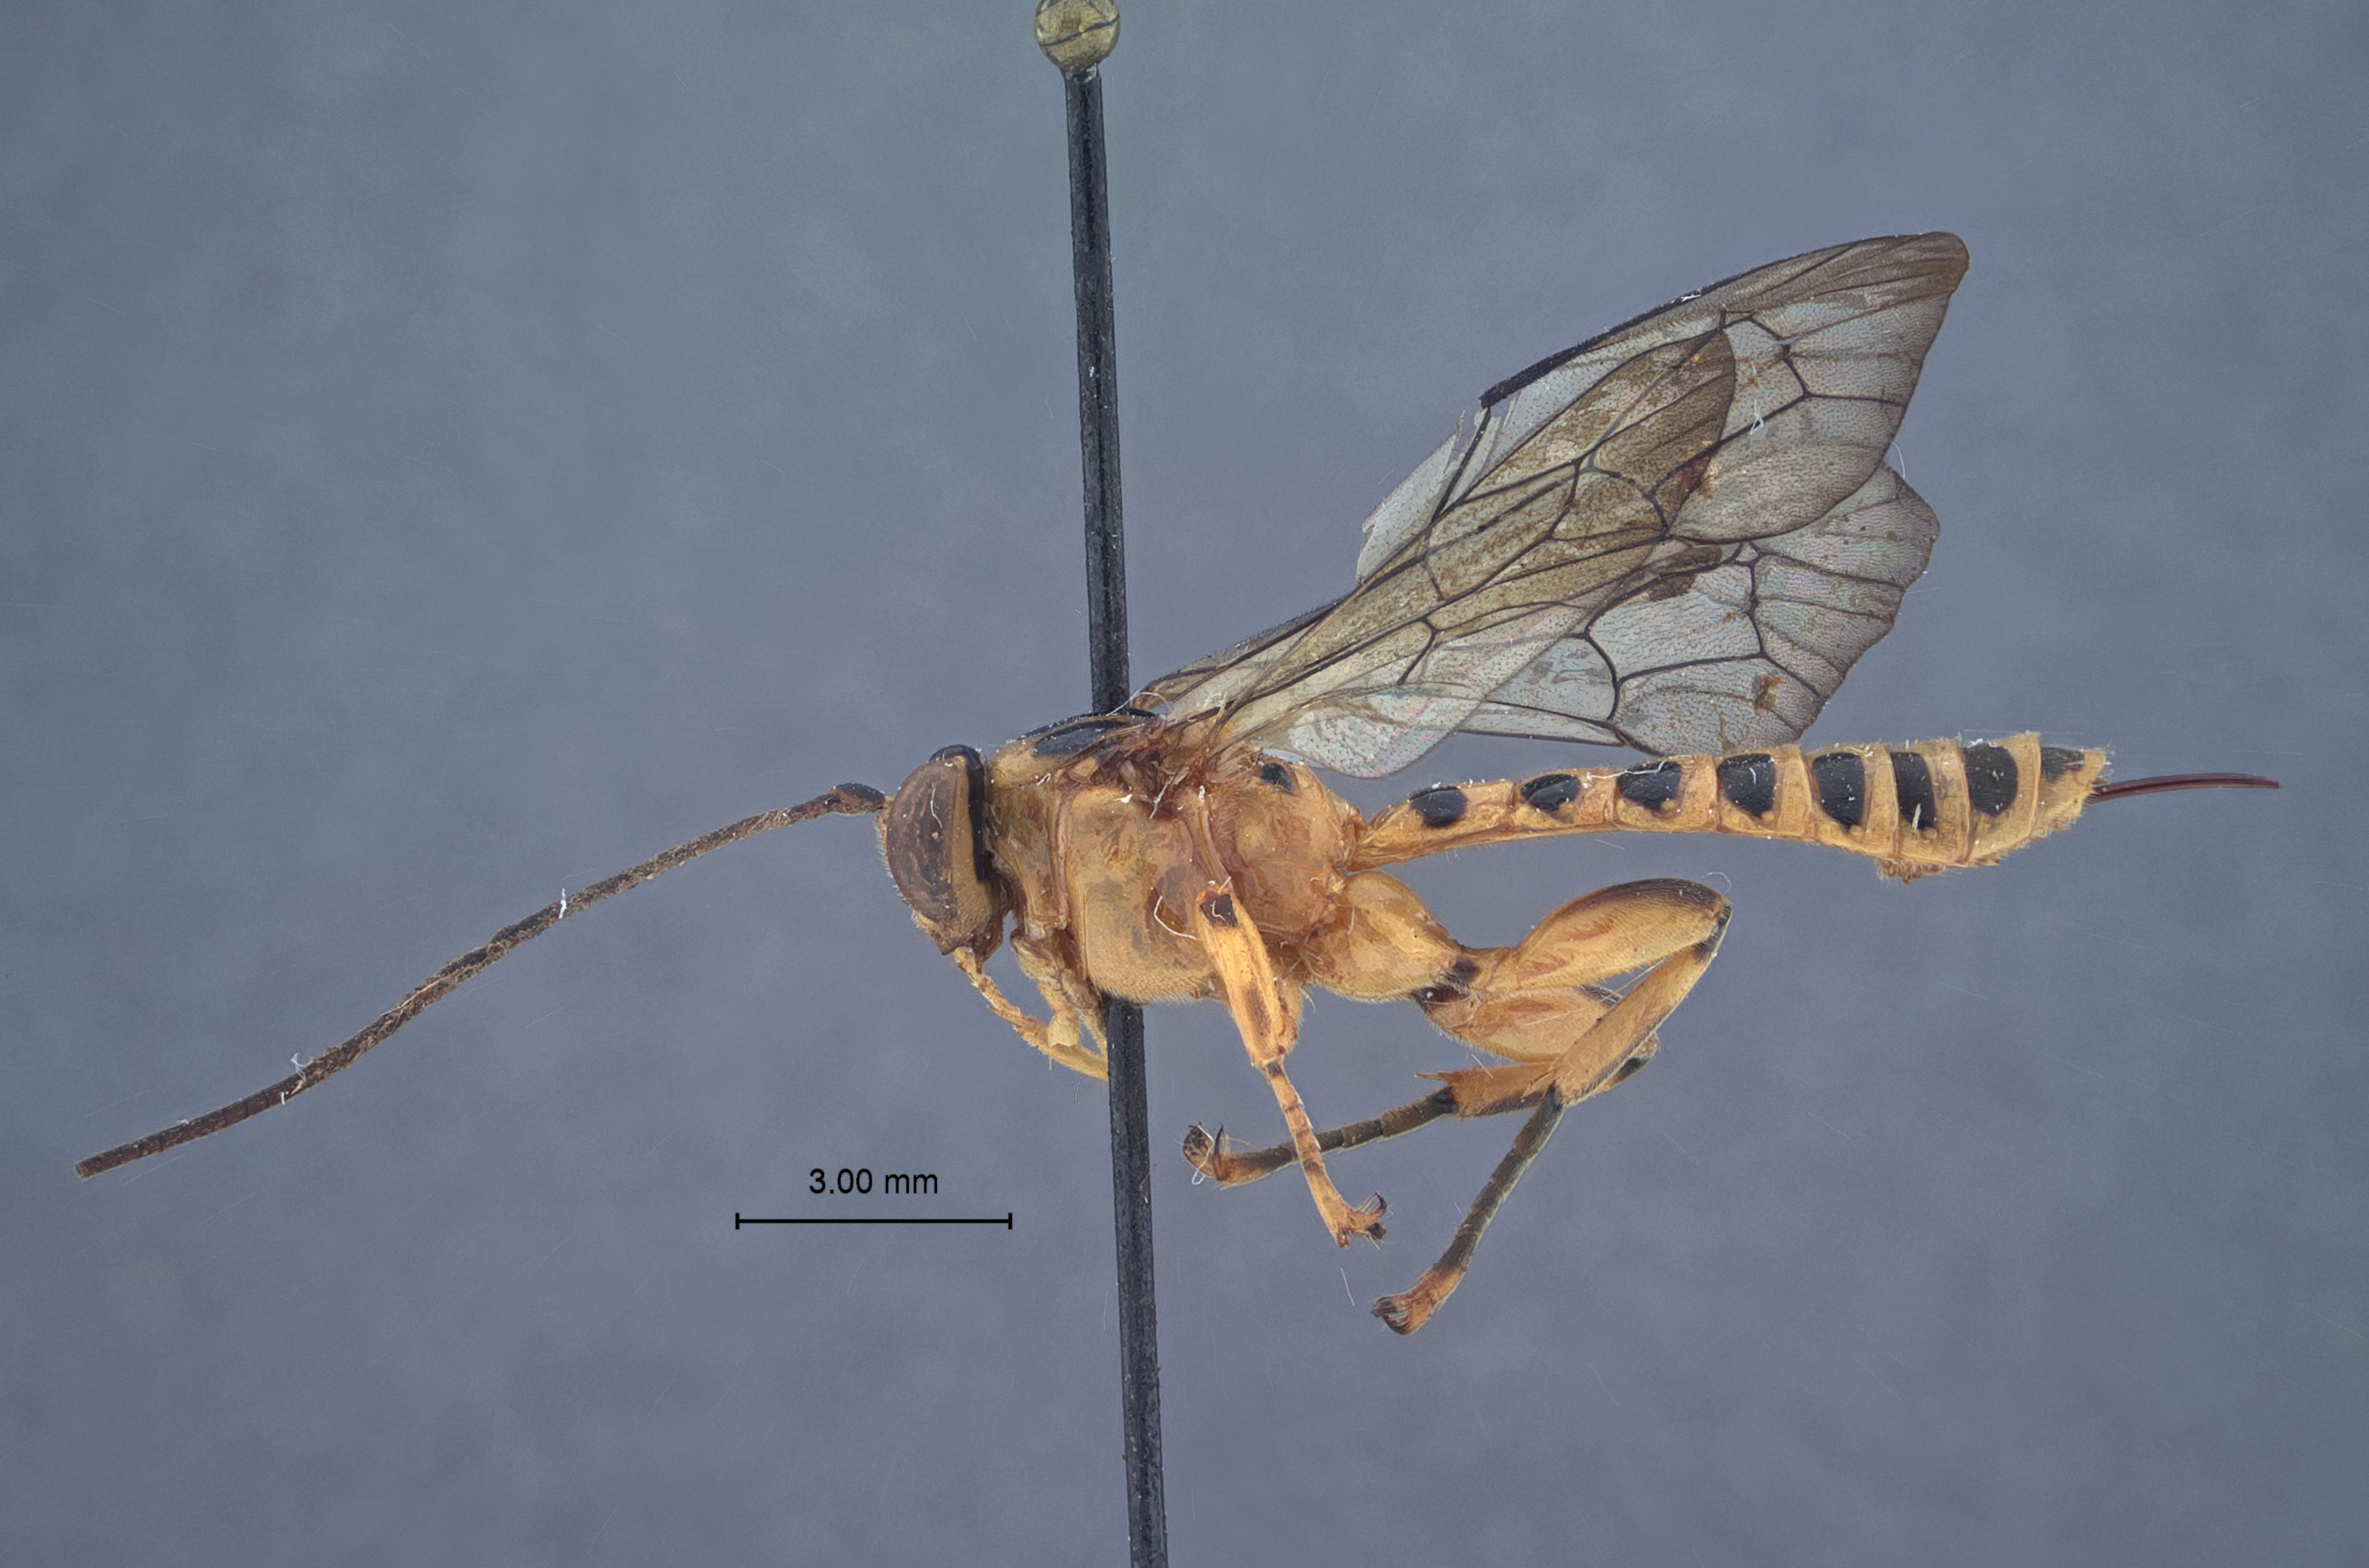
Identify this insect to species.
Xanthopimpla virgipes
